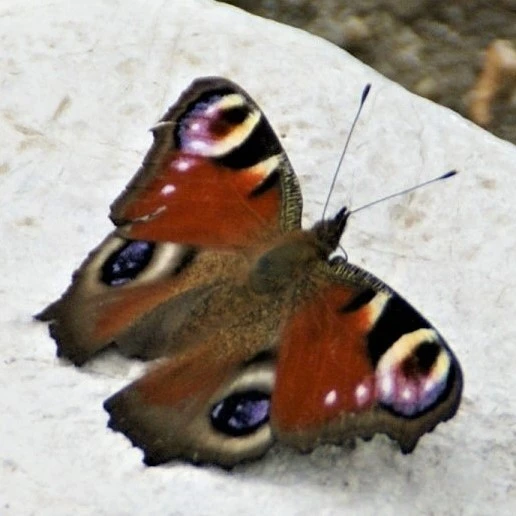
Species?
Aglais io
